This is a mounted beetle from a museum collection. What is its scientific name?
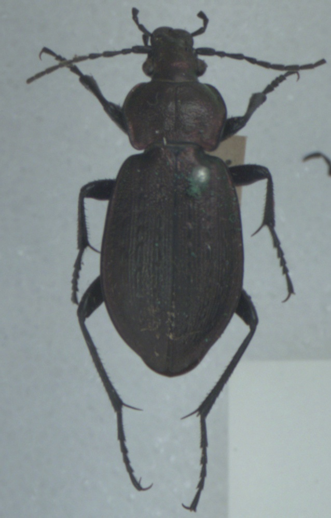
Carabus arvensis
